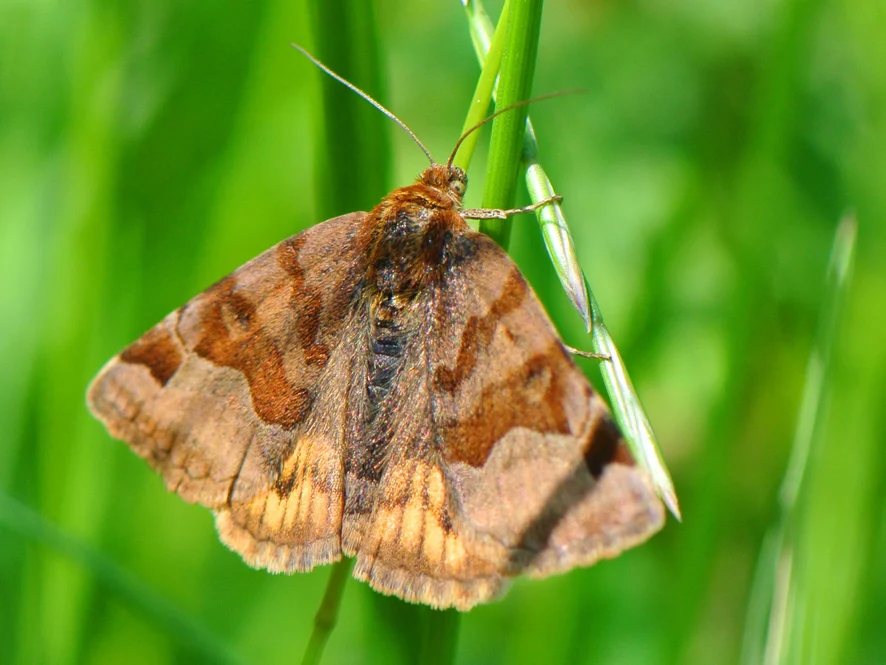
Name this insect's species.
Euclidia glyphica
